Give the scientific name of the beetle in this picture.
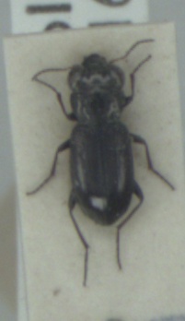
Notiophilus palustris
